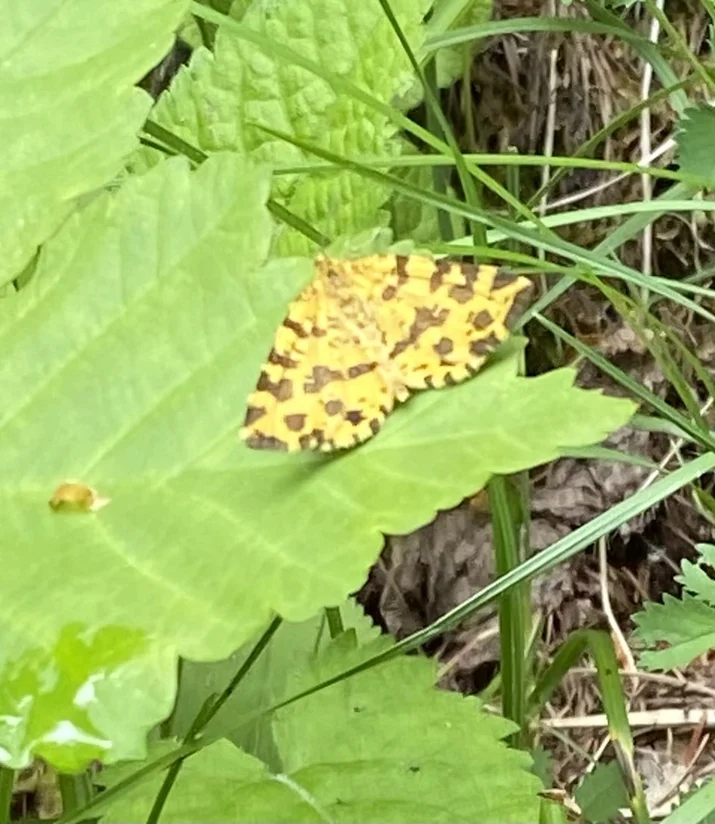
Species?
Pseudopanthera macularia
